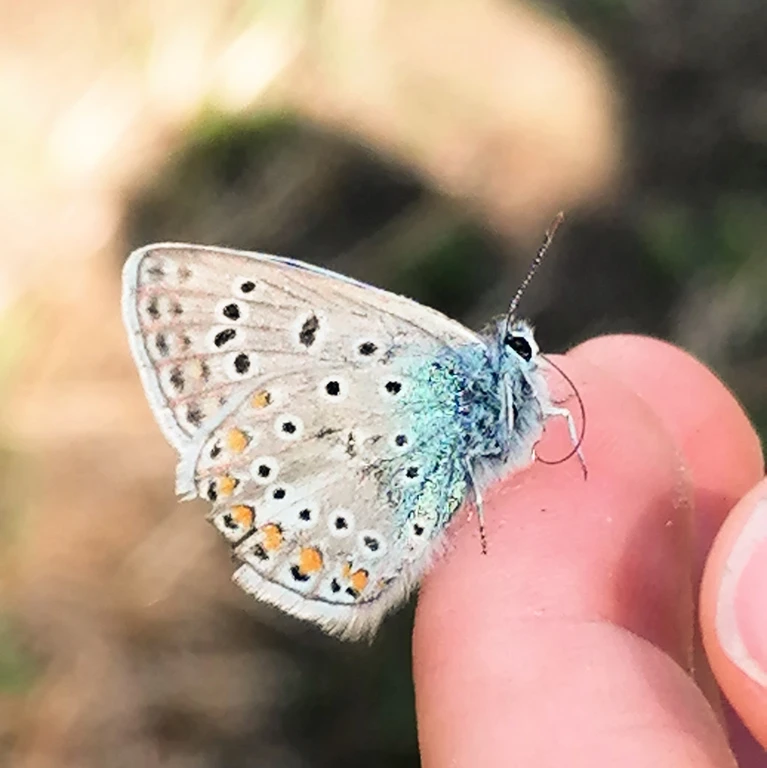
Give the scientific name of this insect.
Polyommatus icarus
